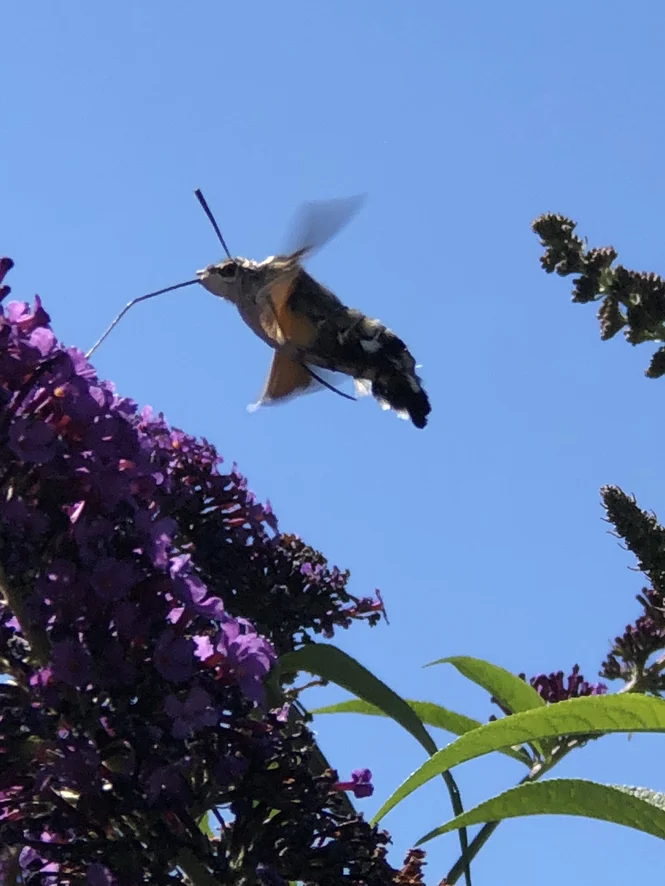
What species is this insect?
Macroglossum stellatarum
